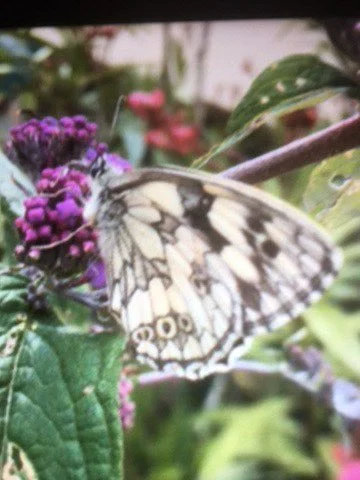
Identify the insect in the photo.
Melanargia galathea
